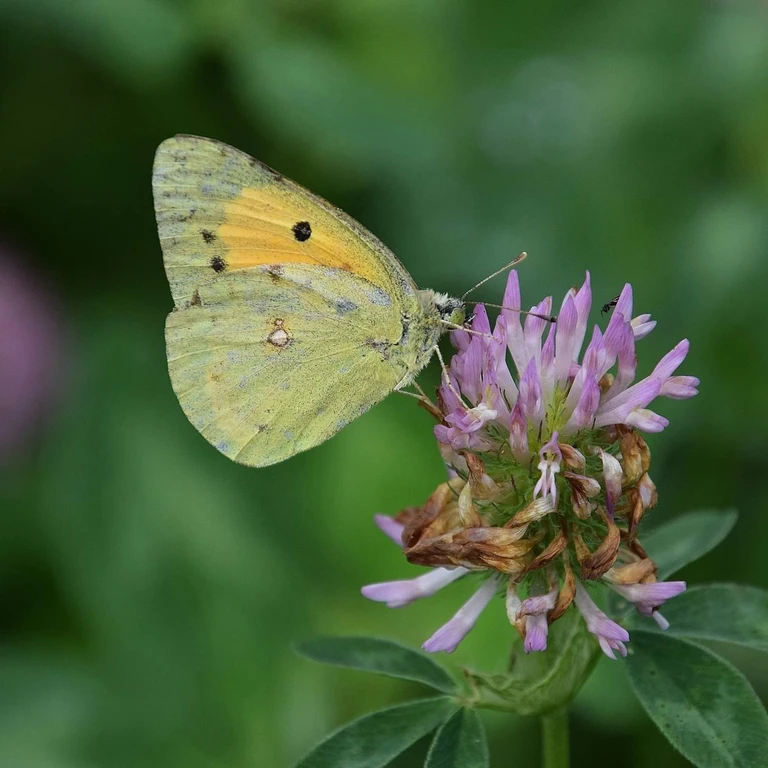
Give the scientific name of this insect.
Colias croceus
